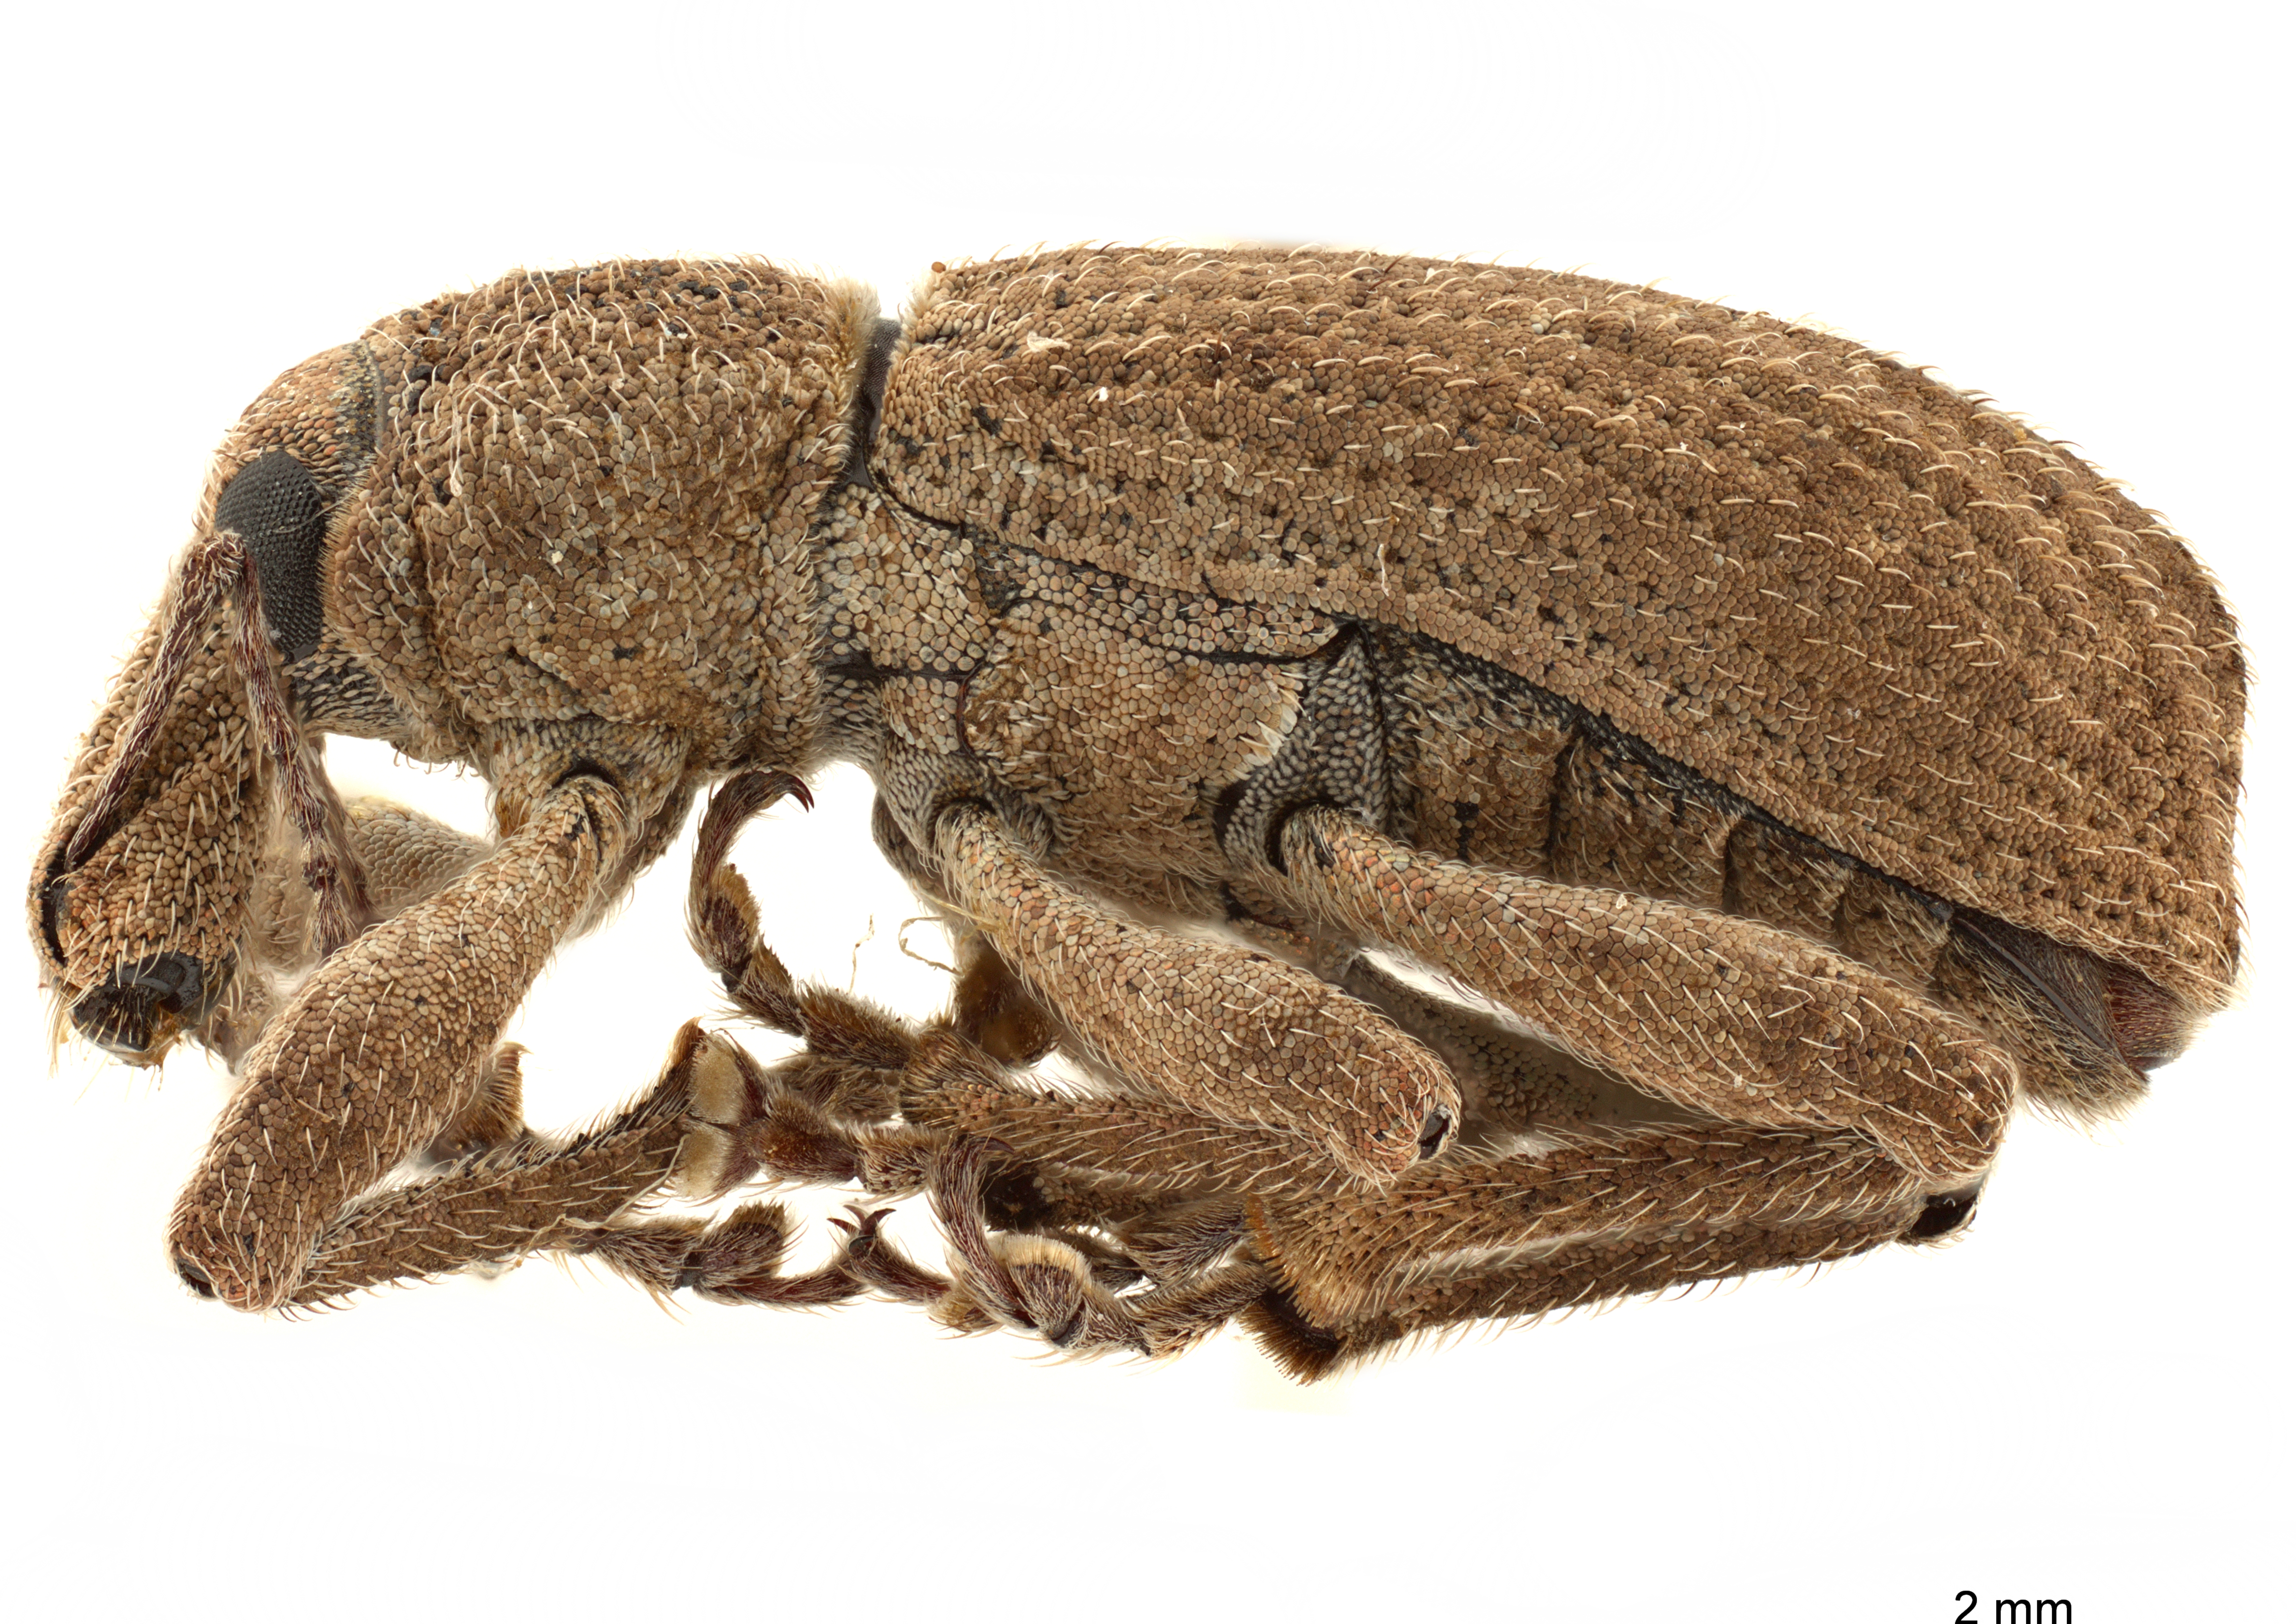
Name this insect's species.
Adaleres ovipennis
